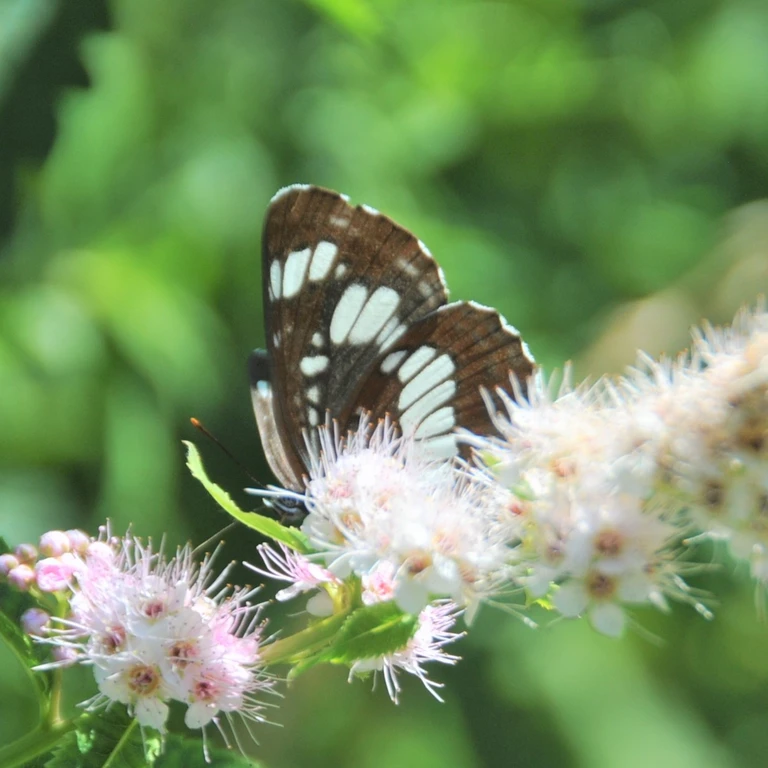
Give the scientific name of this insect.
Neptis rivularis
